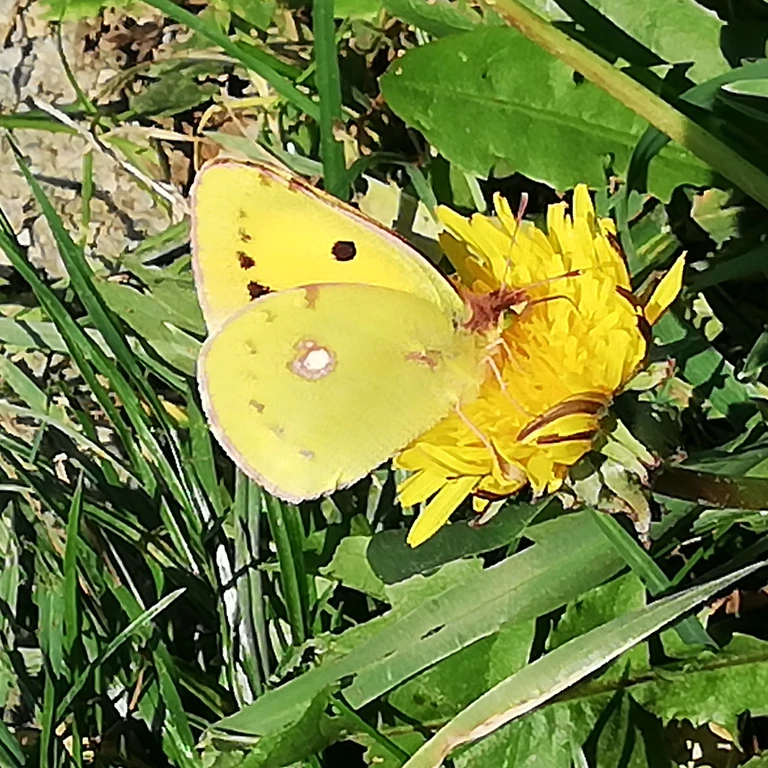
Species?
Colias croceus
